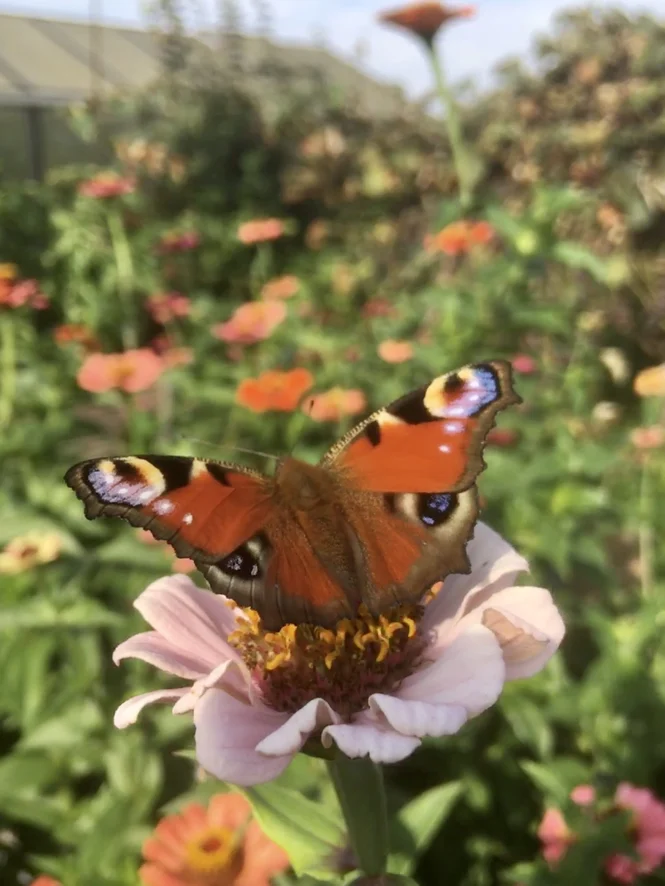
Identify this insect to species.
Aglais io
